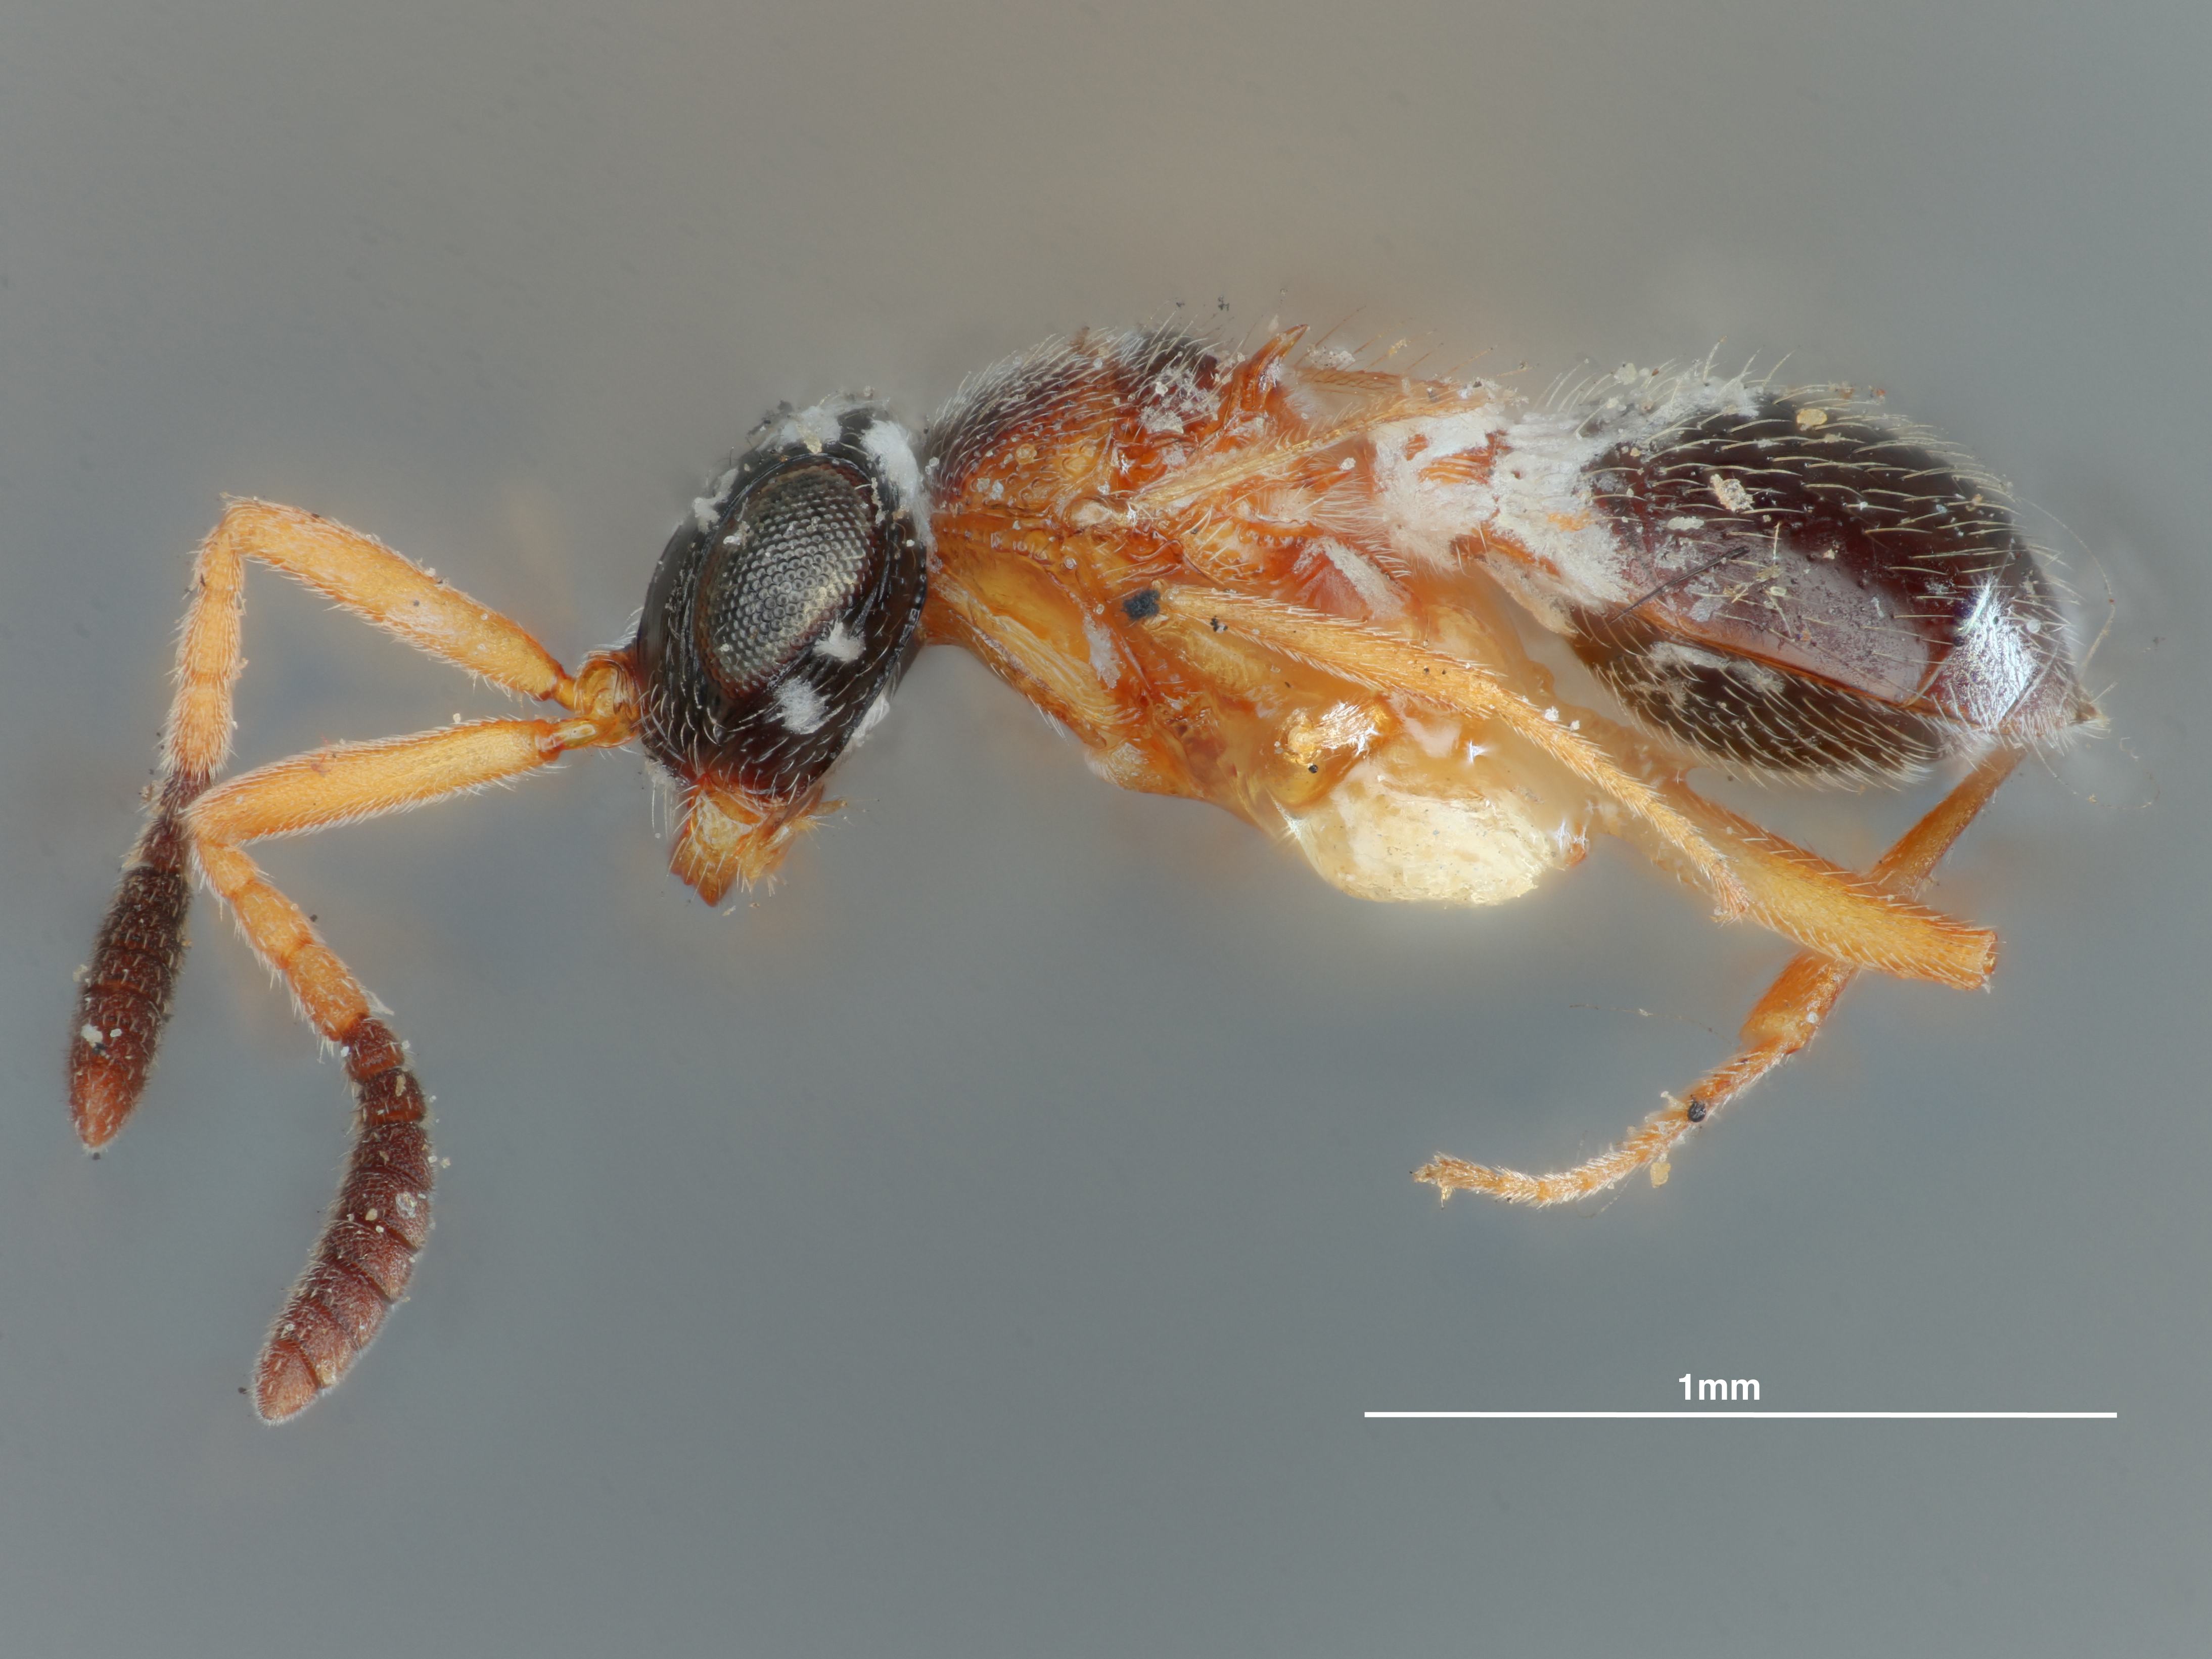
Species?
Hoplogryon grandis
